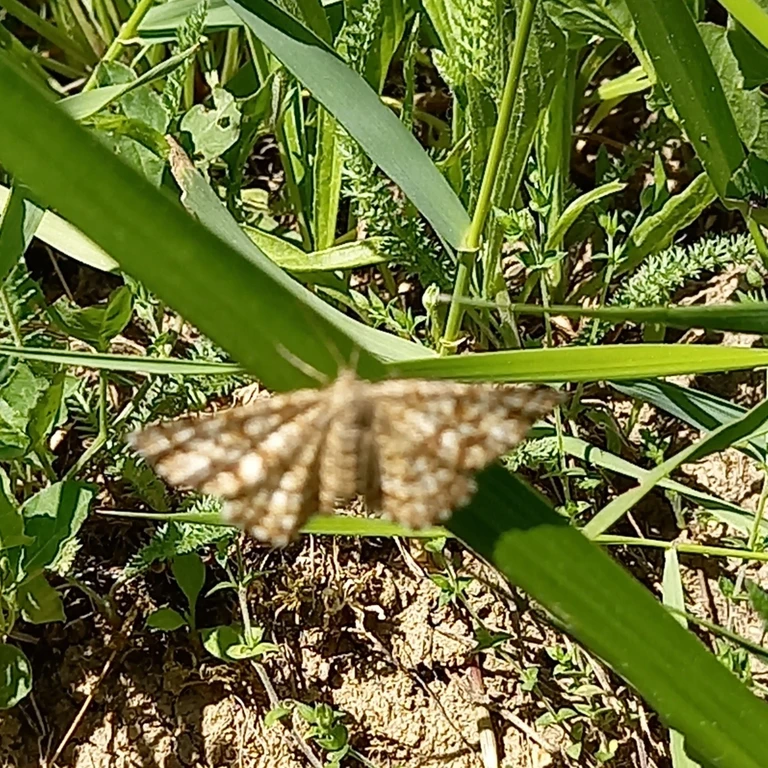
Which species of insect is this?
Ematurga atomaria
